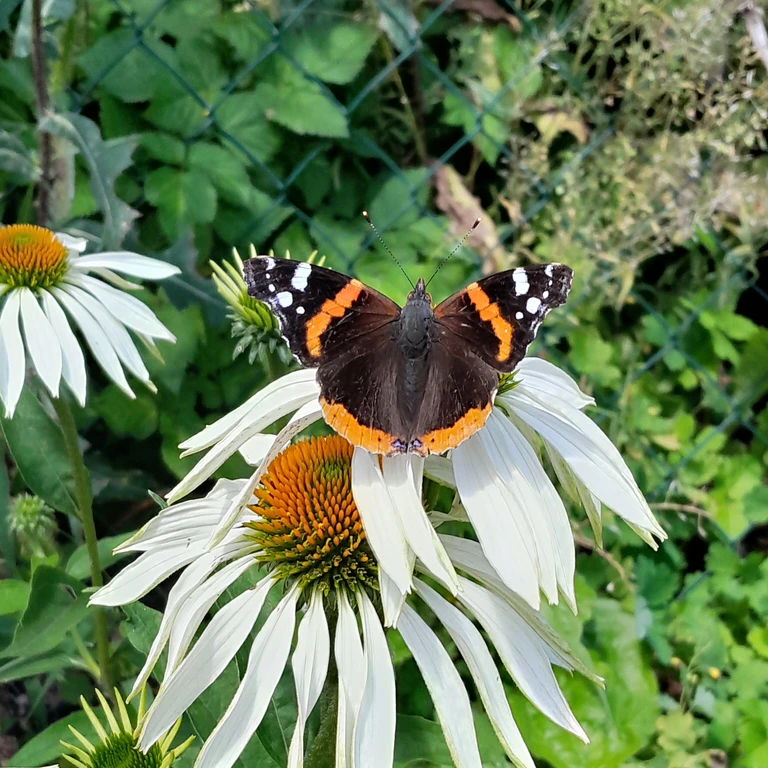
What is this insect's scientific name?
Vanessa atalanta
